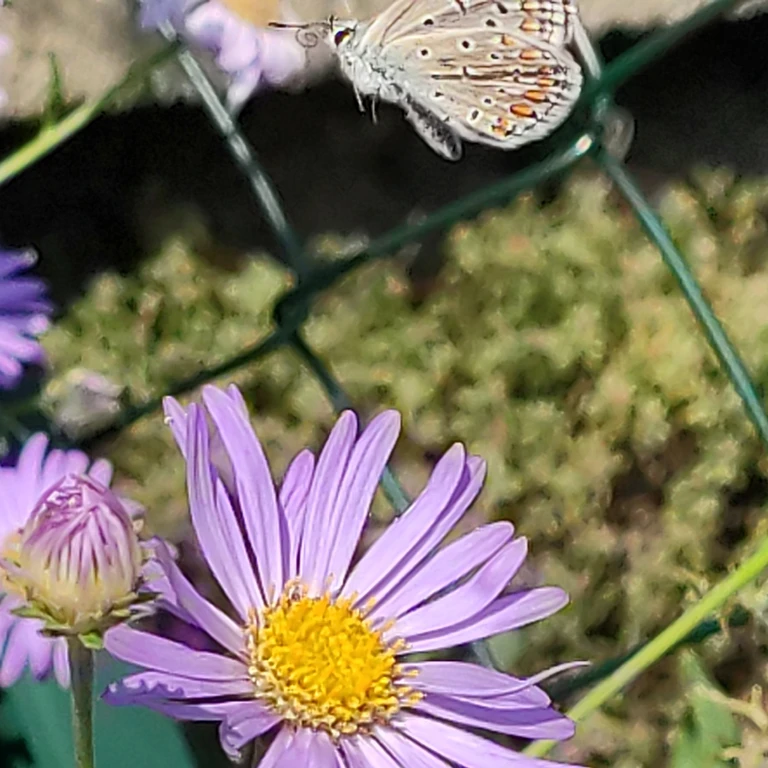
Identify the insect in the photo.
Polyommatus icarus
